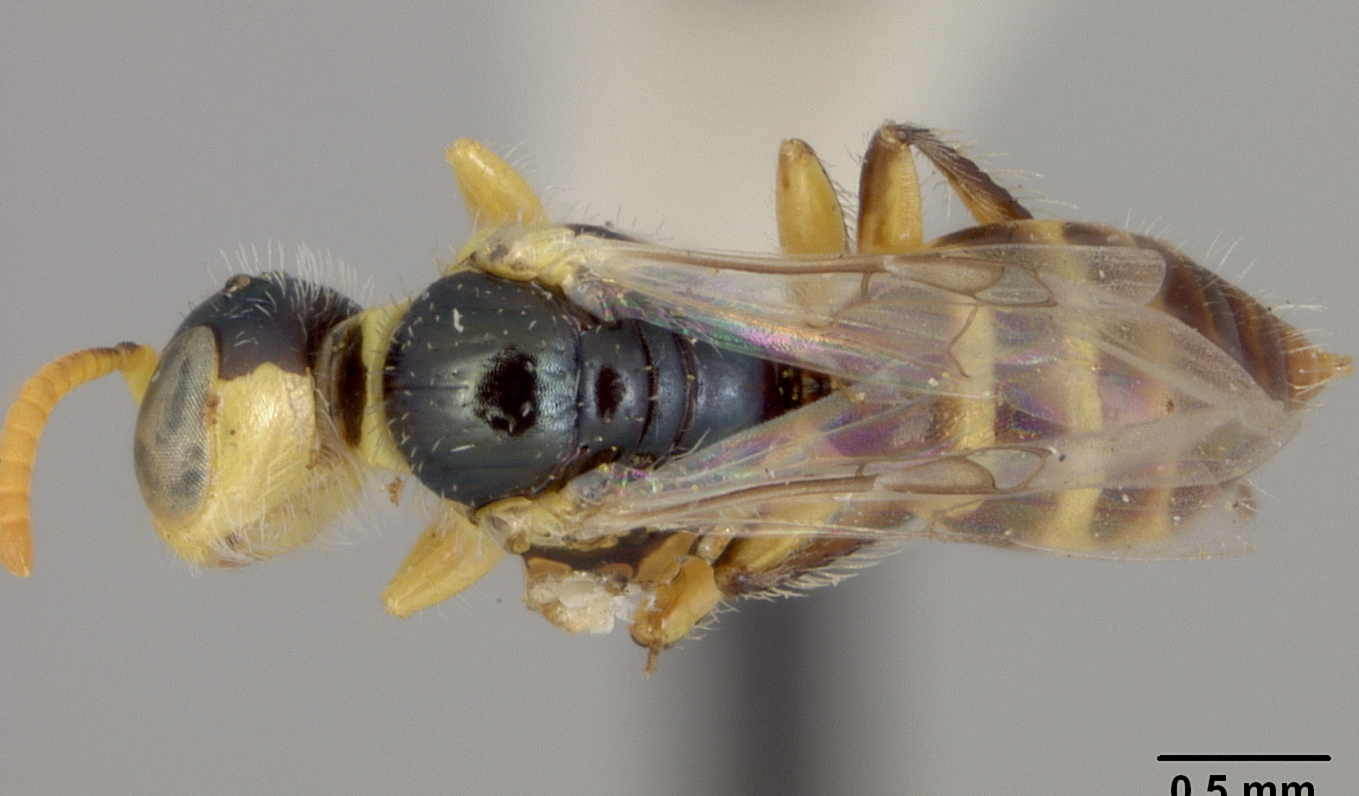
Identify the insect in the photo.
Perdita hypoxantha
